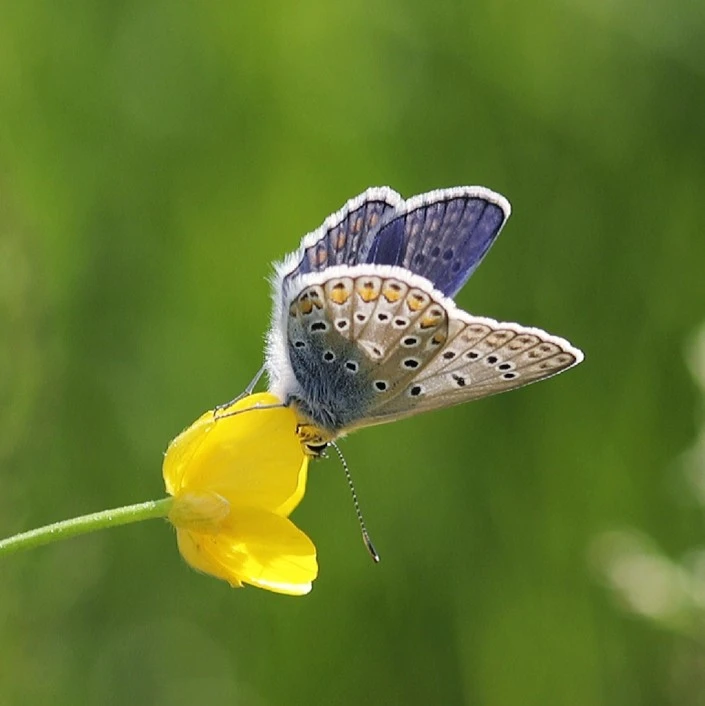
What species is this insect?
Polyommatus icarus
